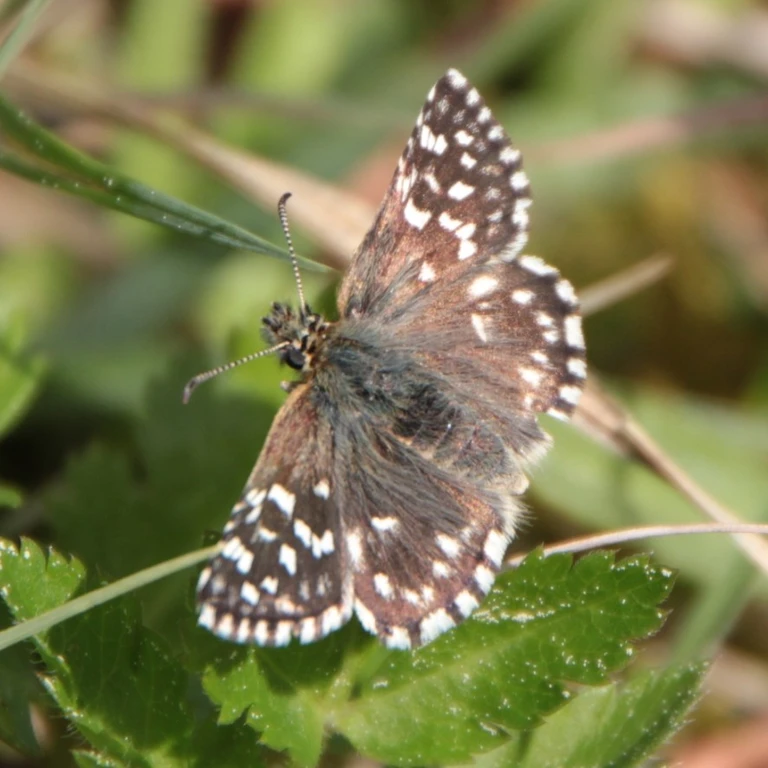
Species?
Pyrgus malvae
